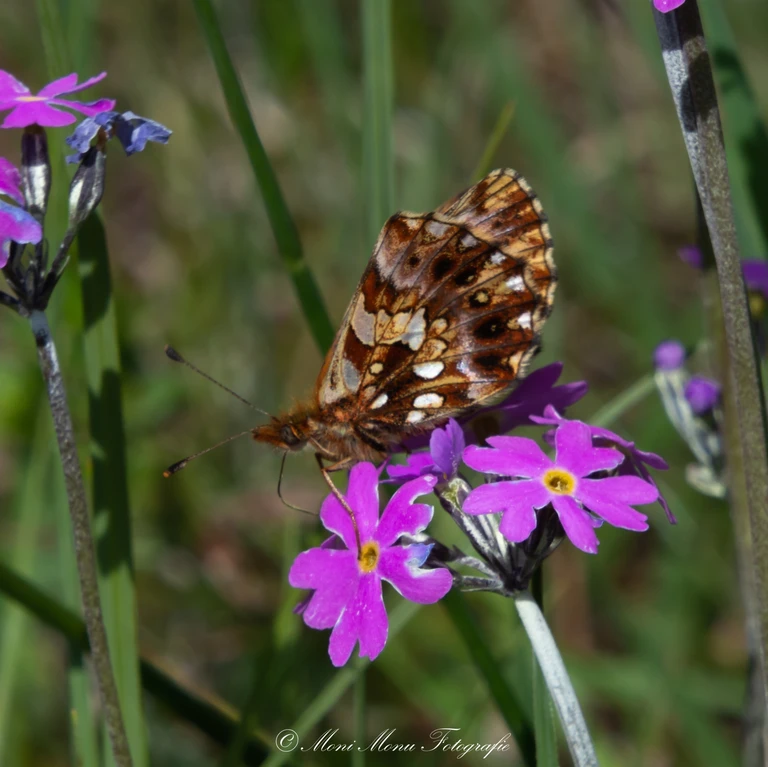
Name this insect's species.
Boloria dia
